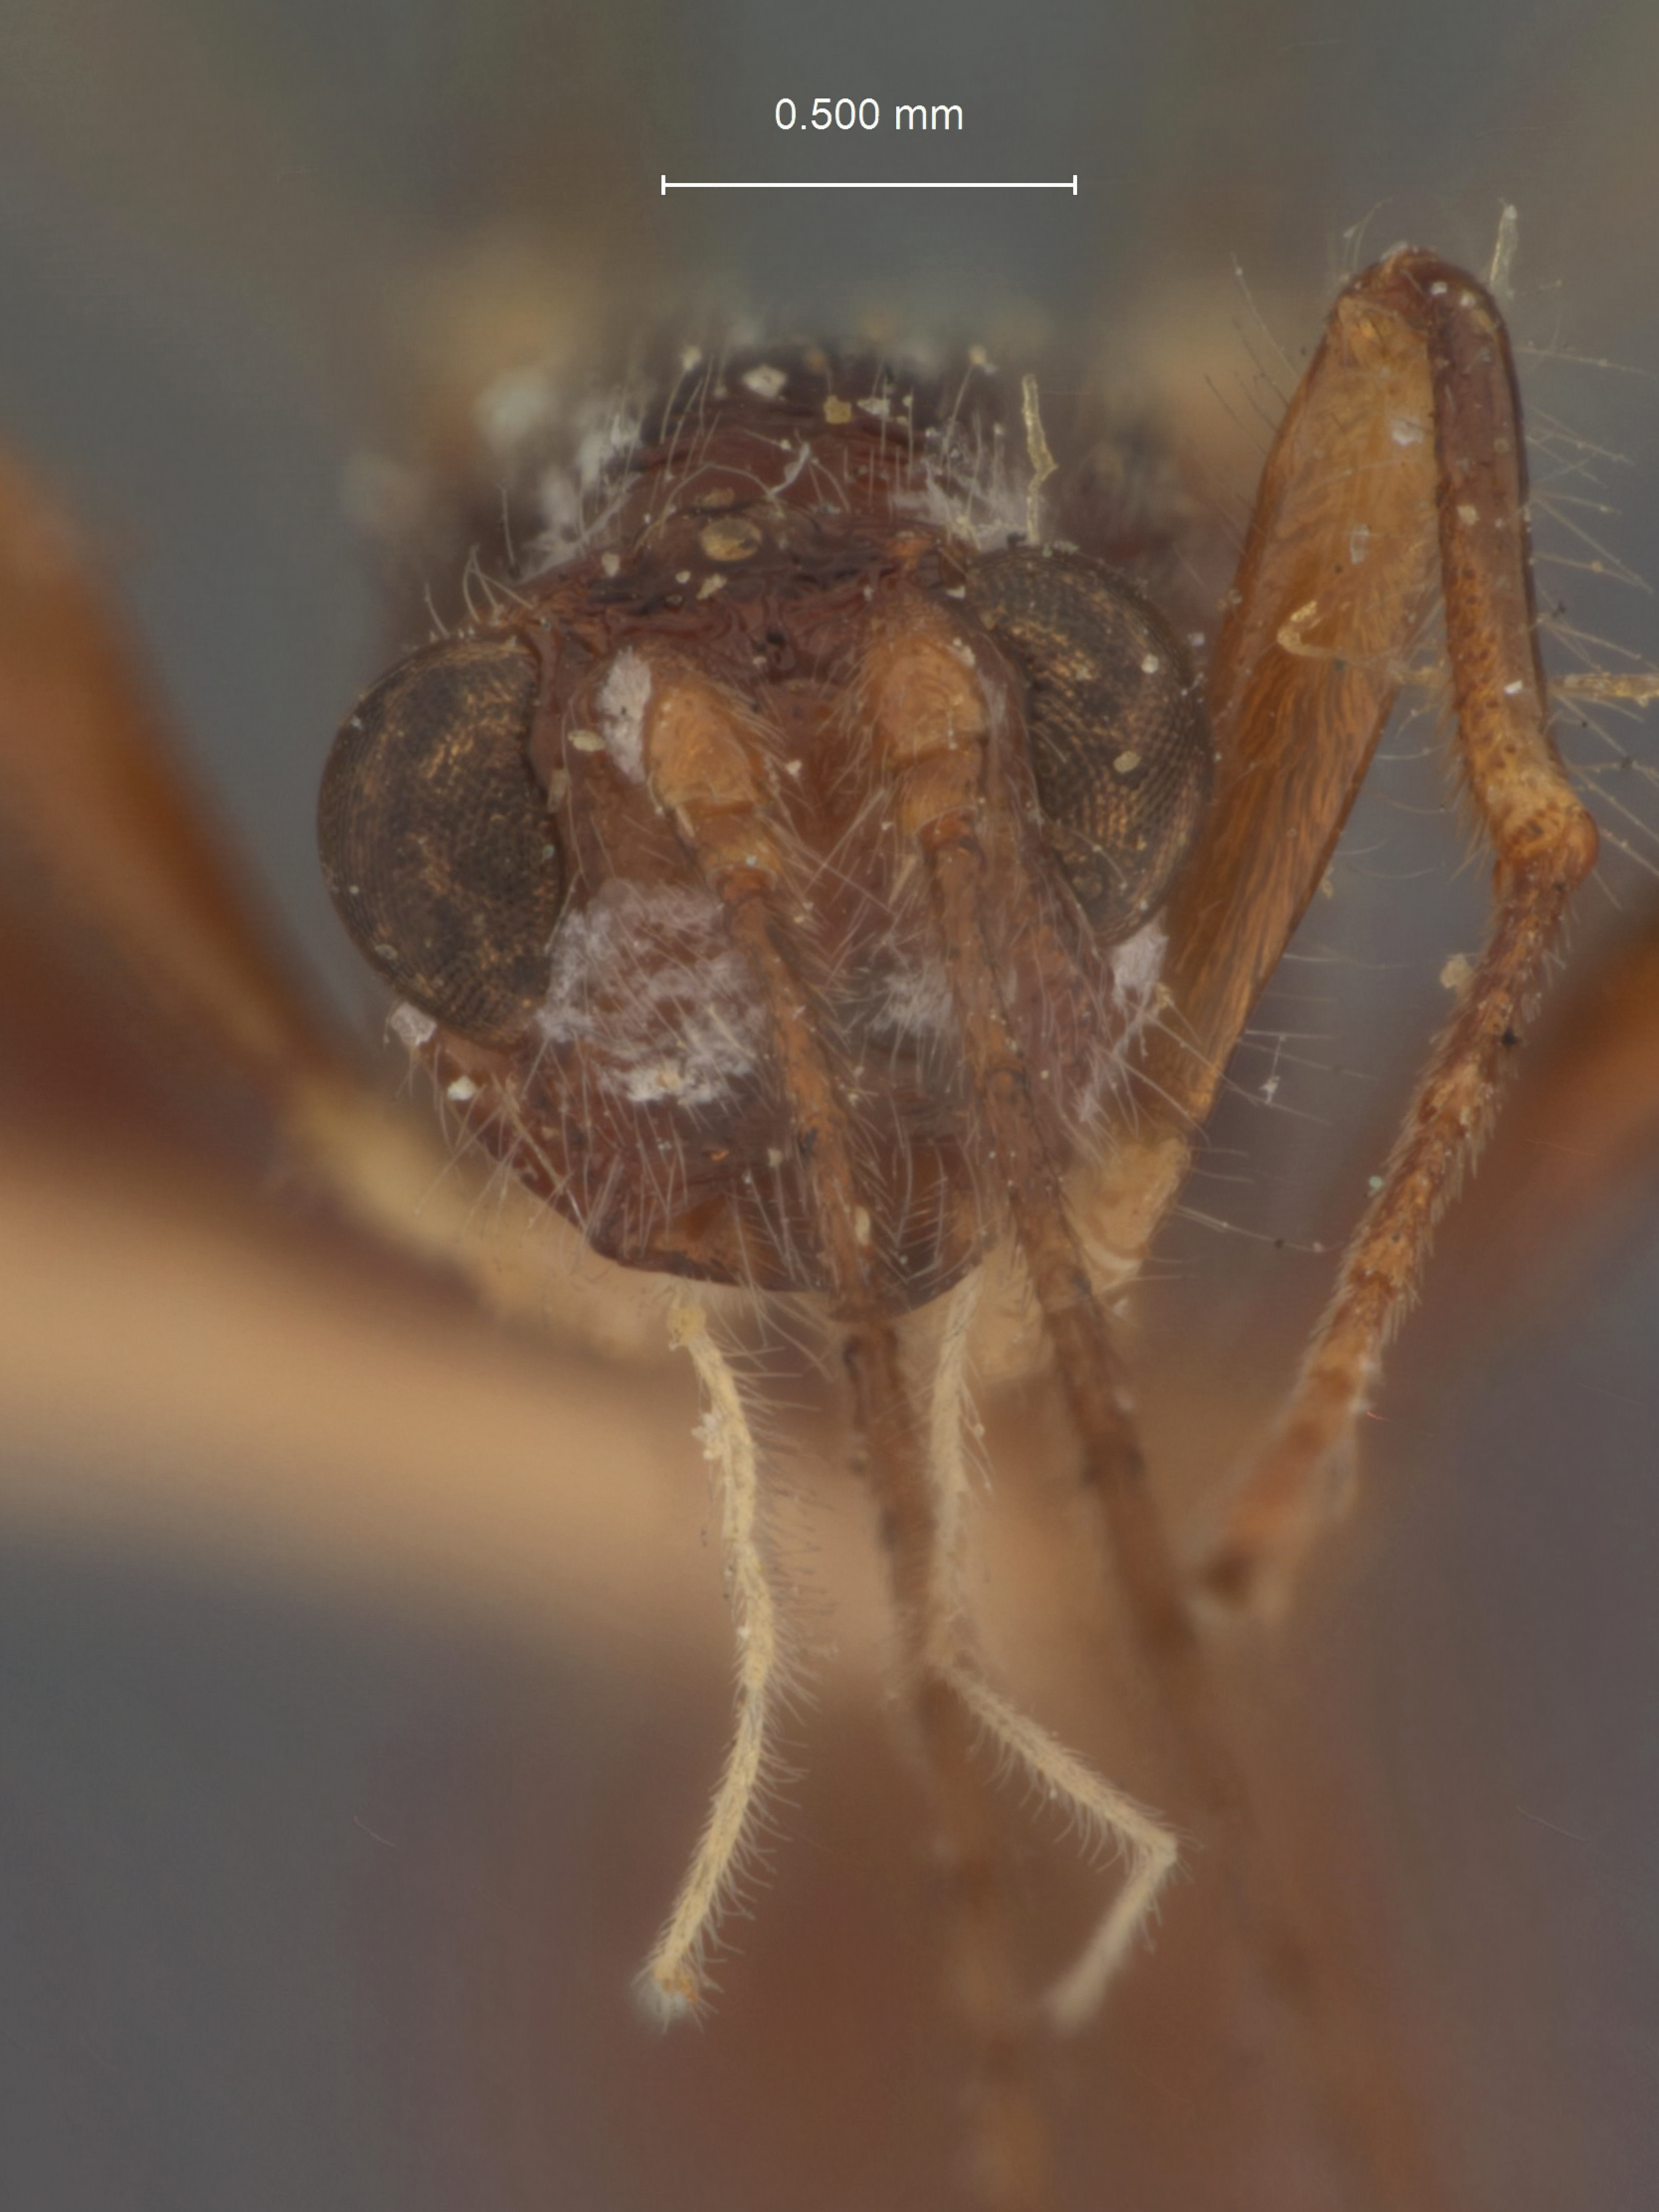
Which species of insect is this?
Spathius dolopes
